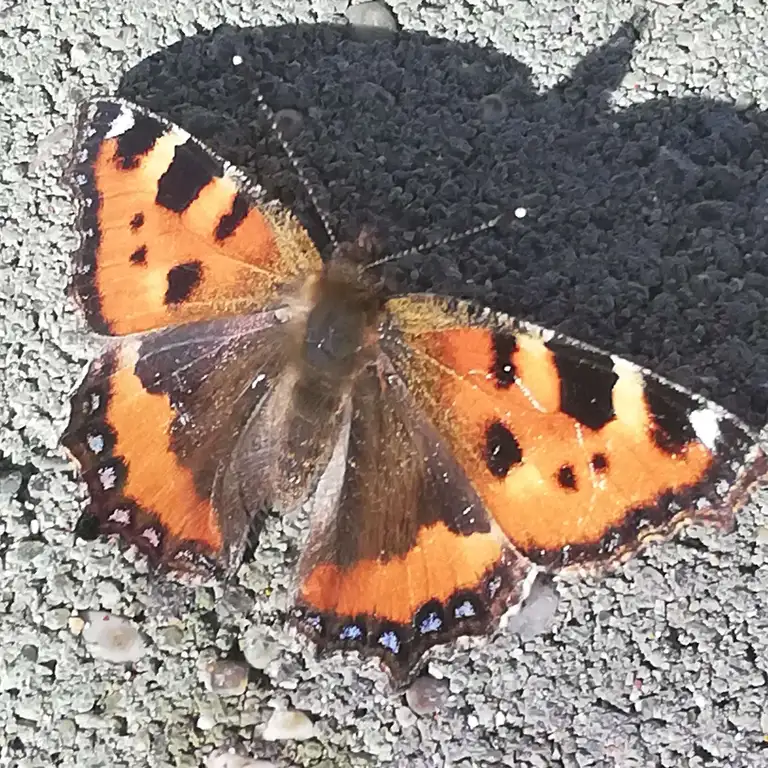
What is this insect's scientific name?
Aglais urticae
